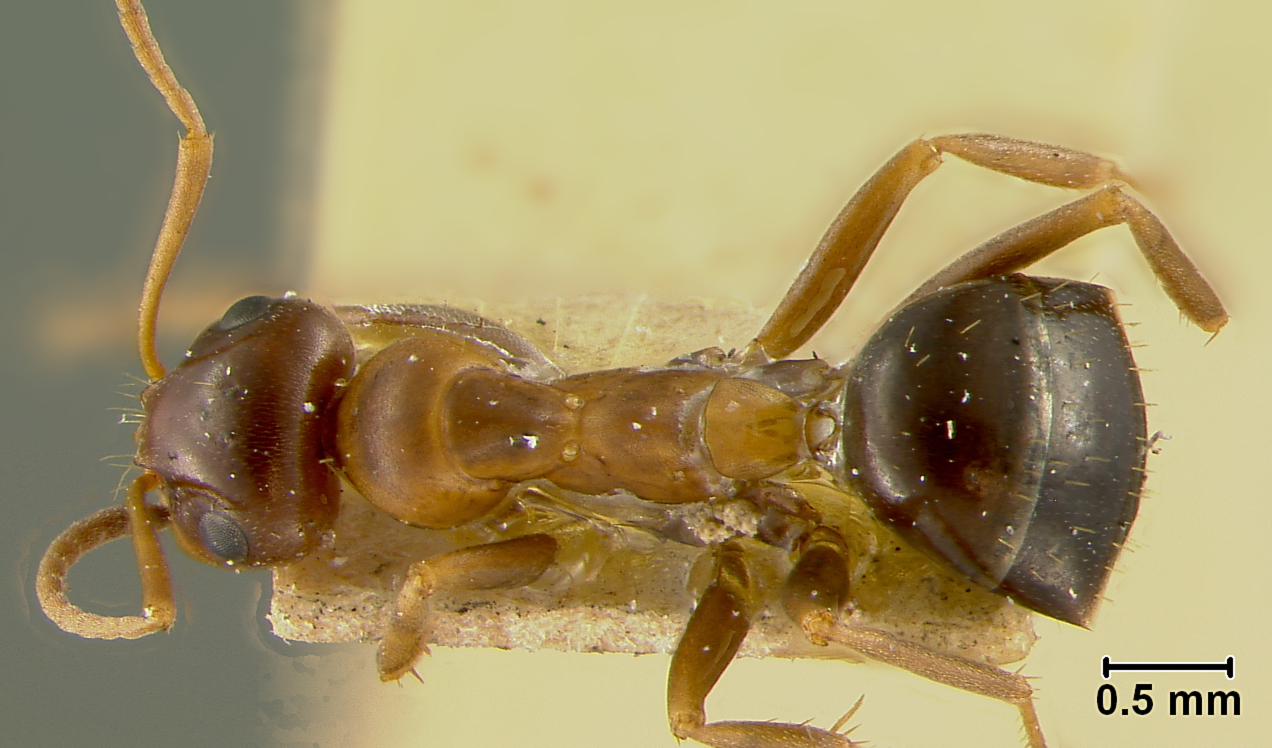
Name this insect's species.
Formica subpolita
